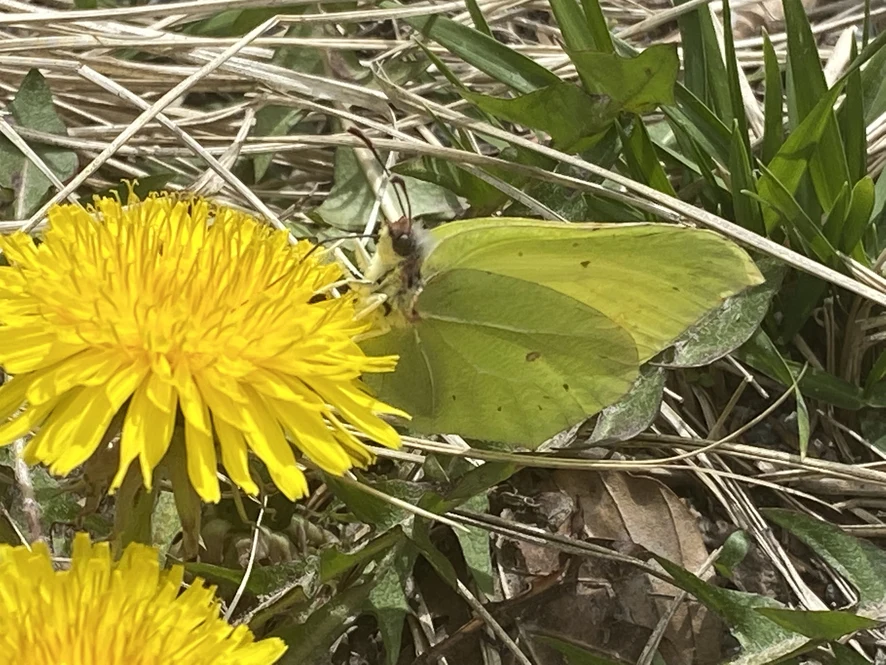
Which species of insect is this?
Gonepteryx rhamni
